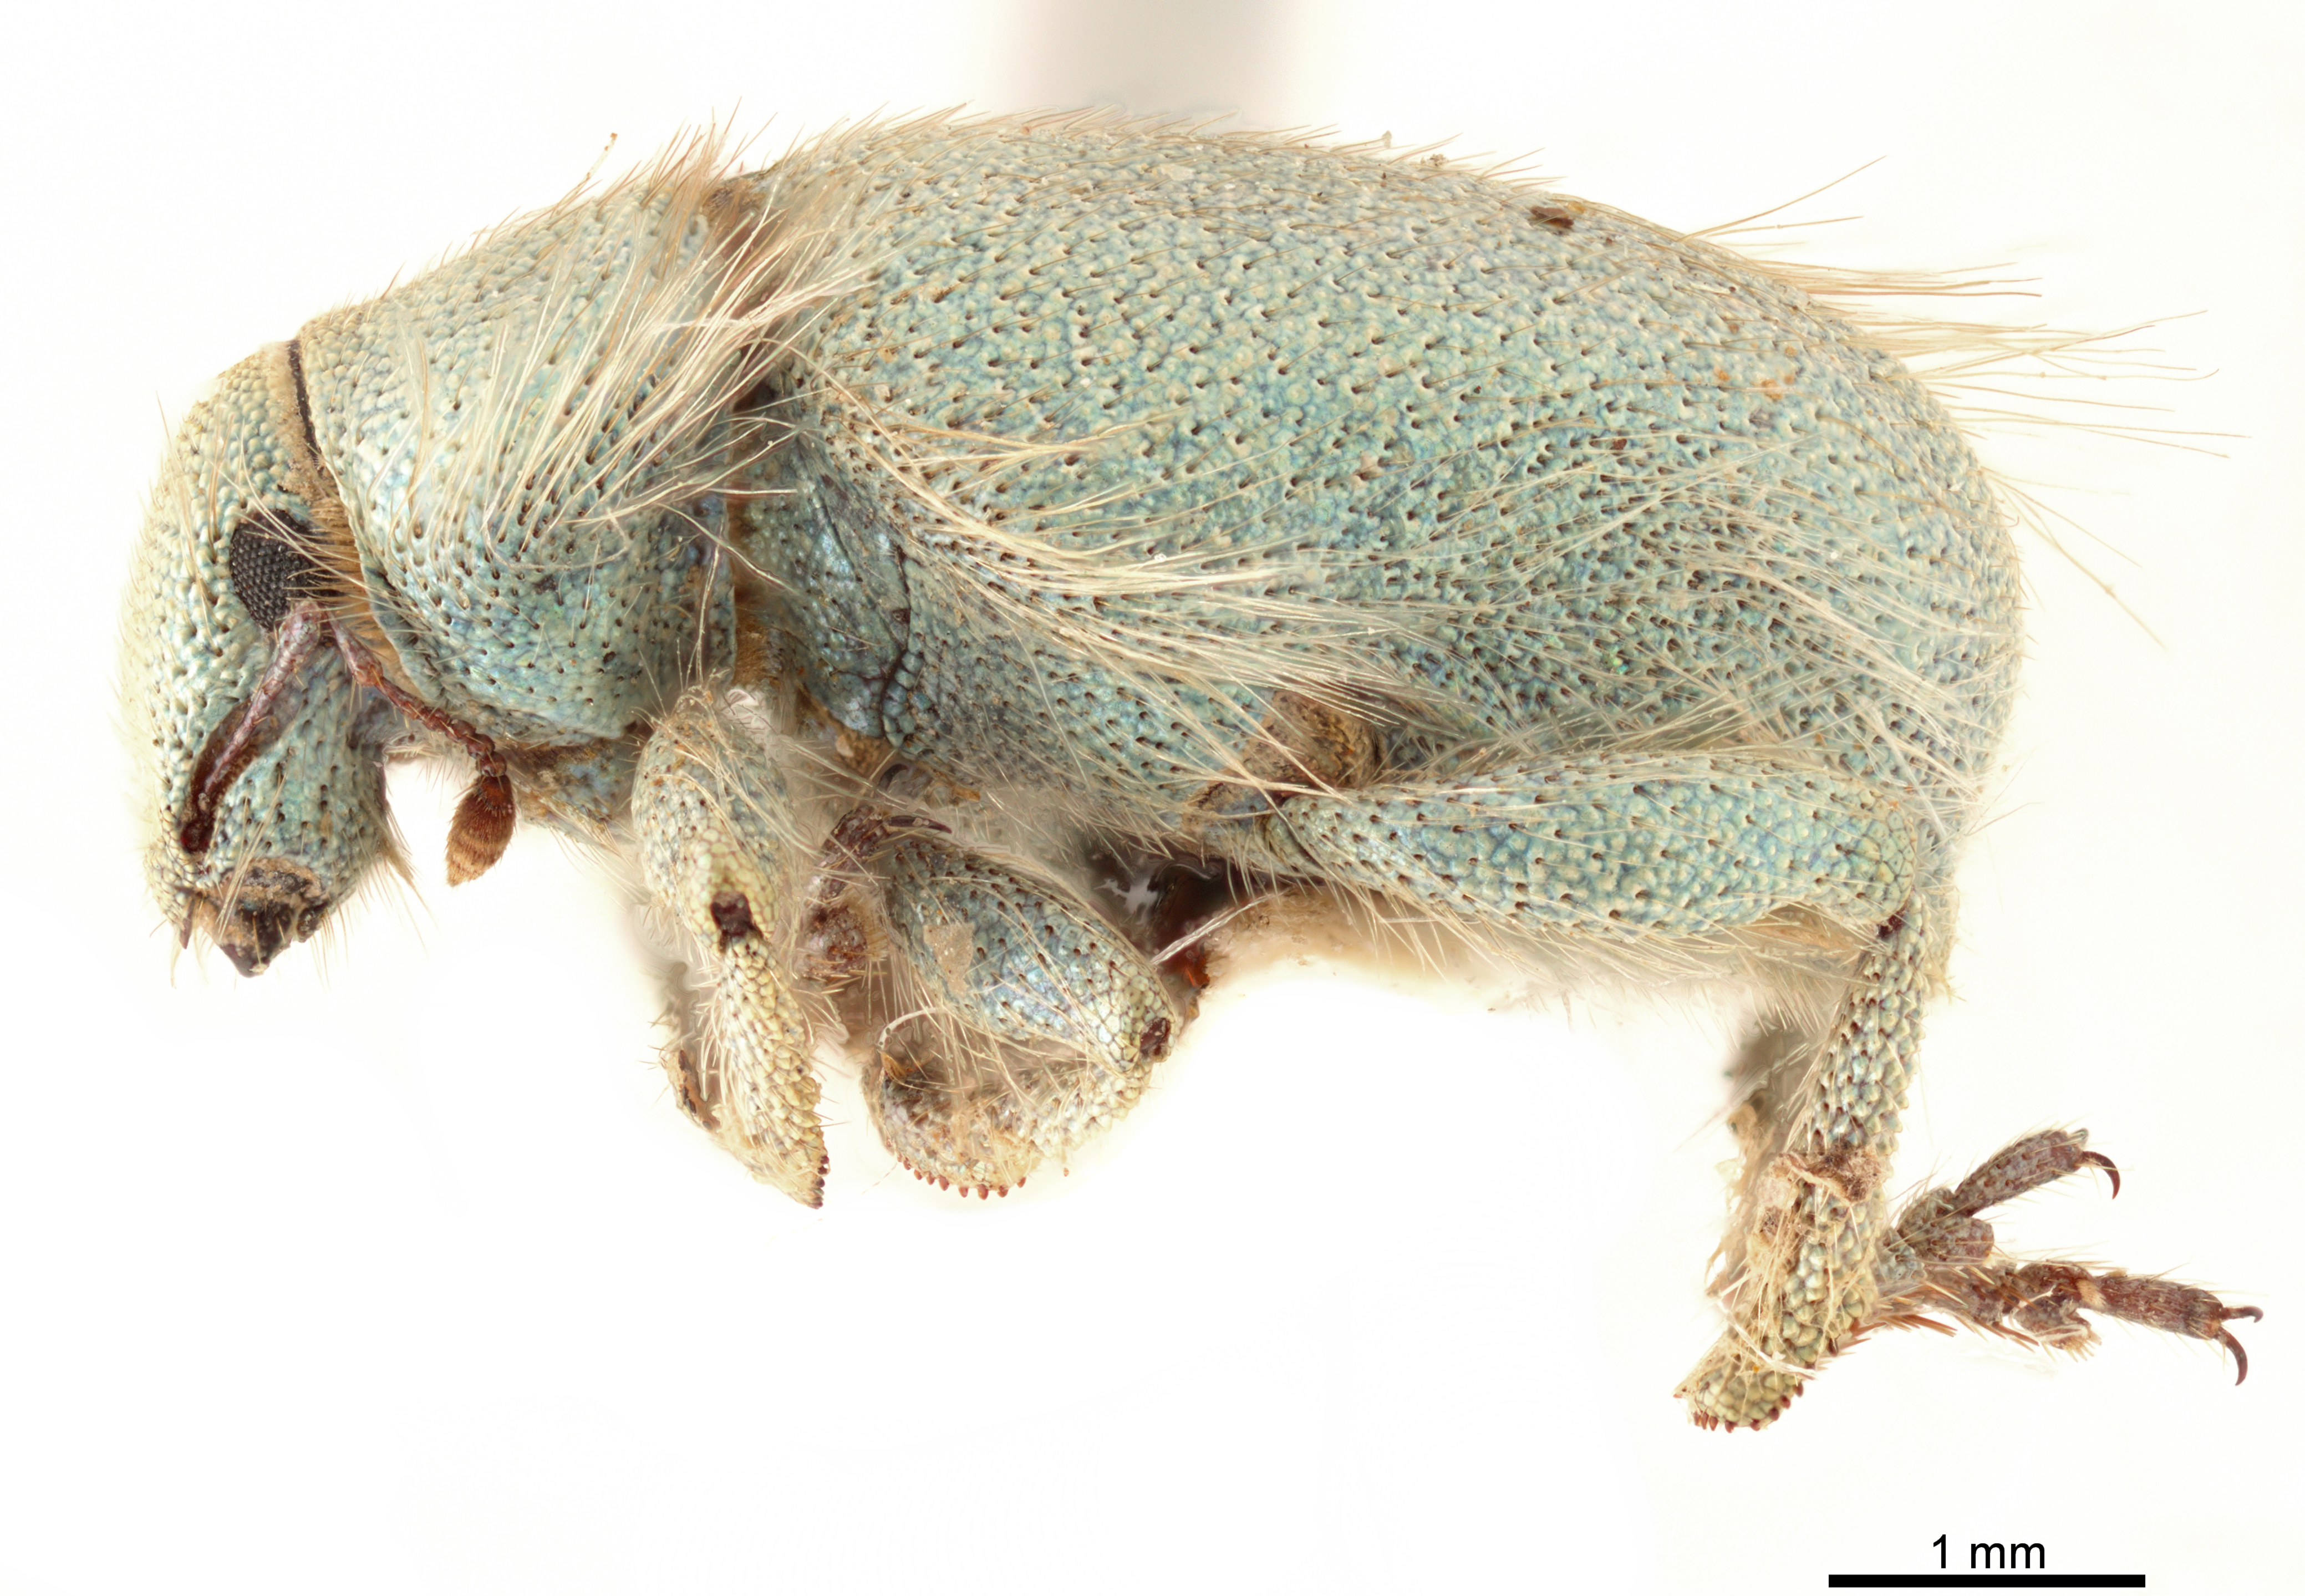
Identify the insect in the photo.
Miloderes nelsoni
